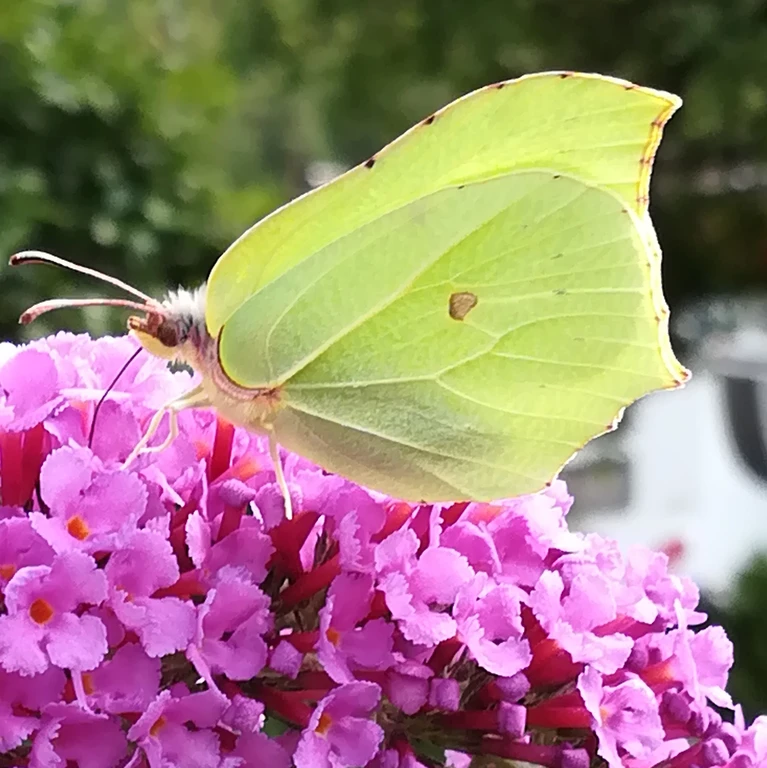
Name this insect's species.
Gonepteryx rhamni
